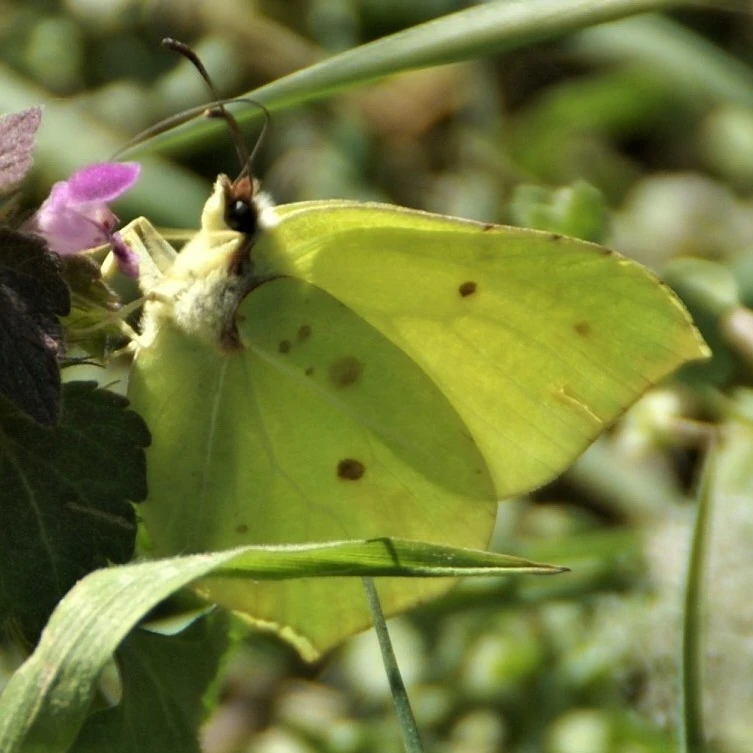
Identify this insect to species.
Gonepteryx rhamni
